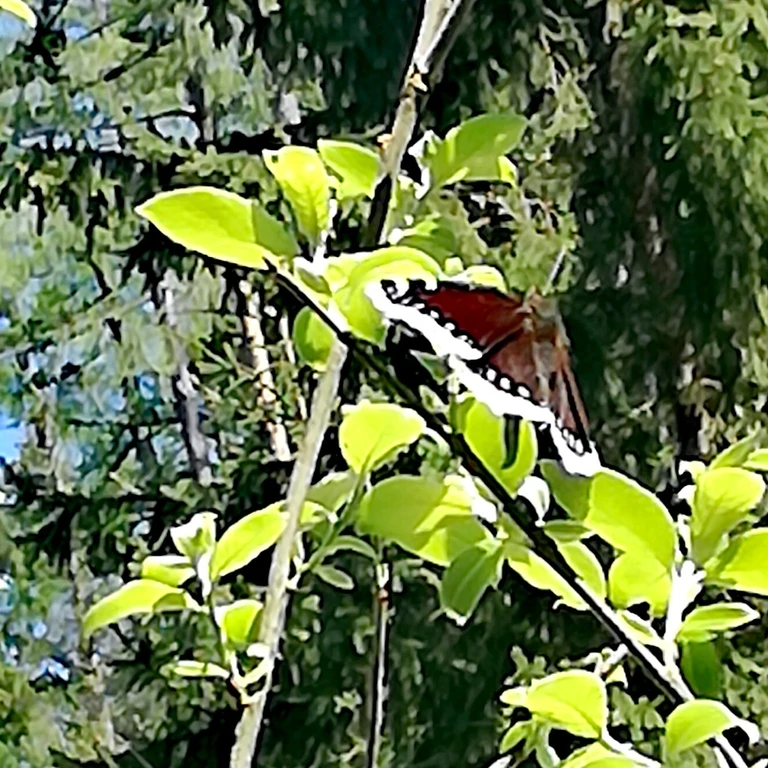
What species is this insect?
Nymphalis antiopa
